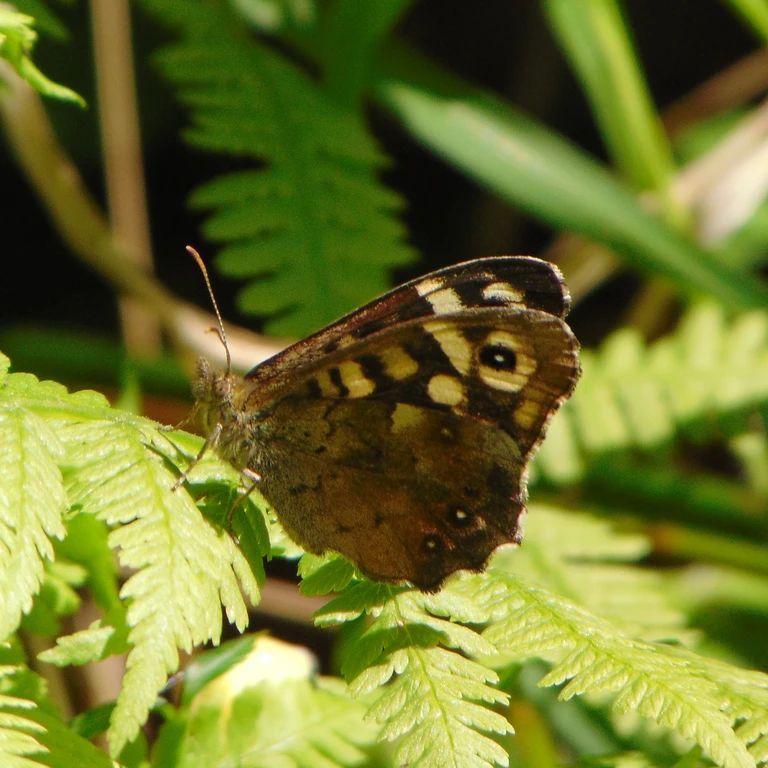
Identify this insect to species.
Pararge aegeria
